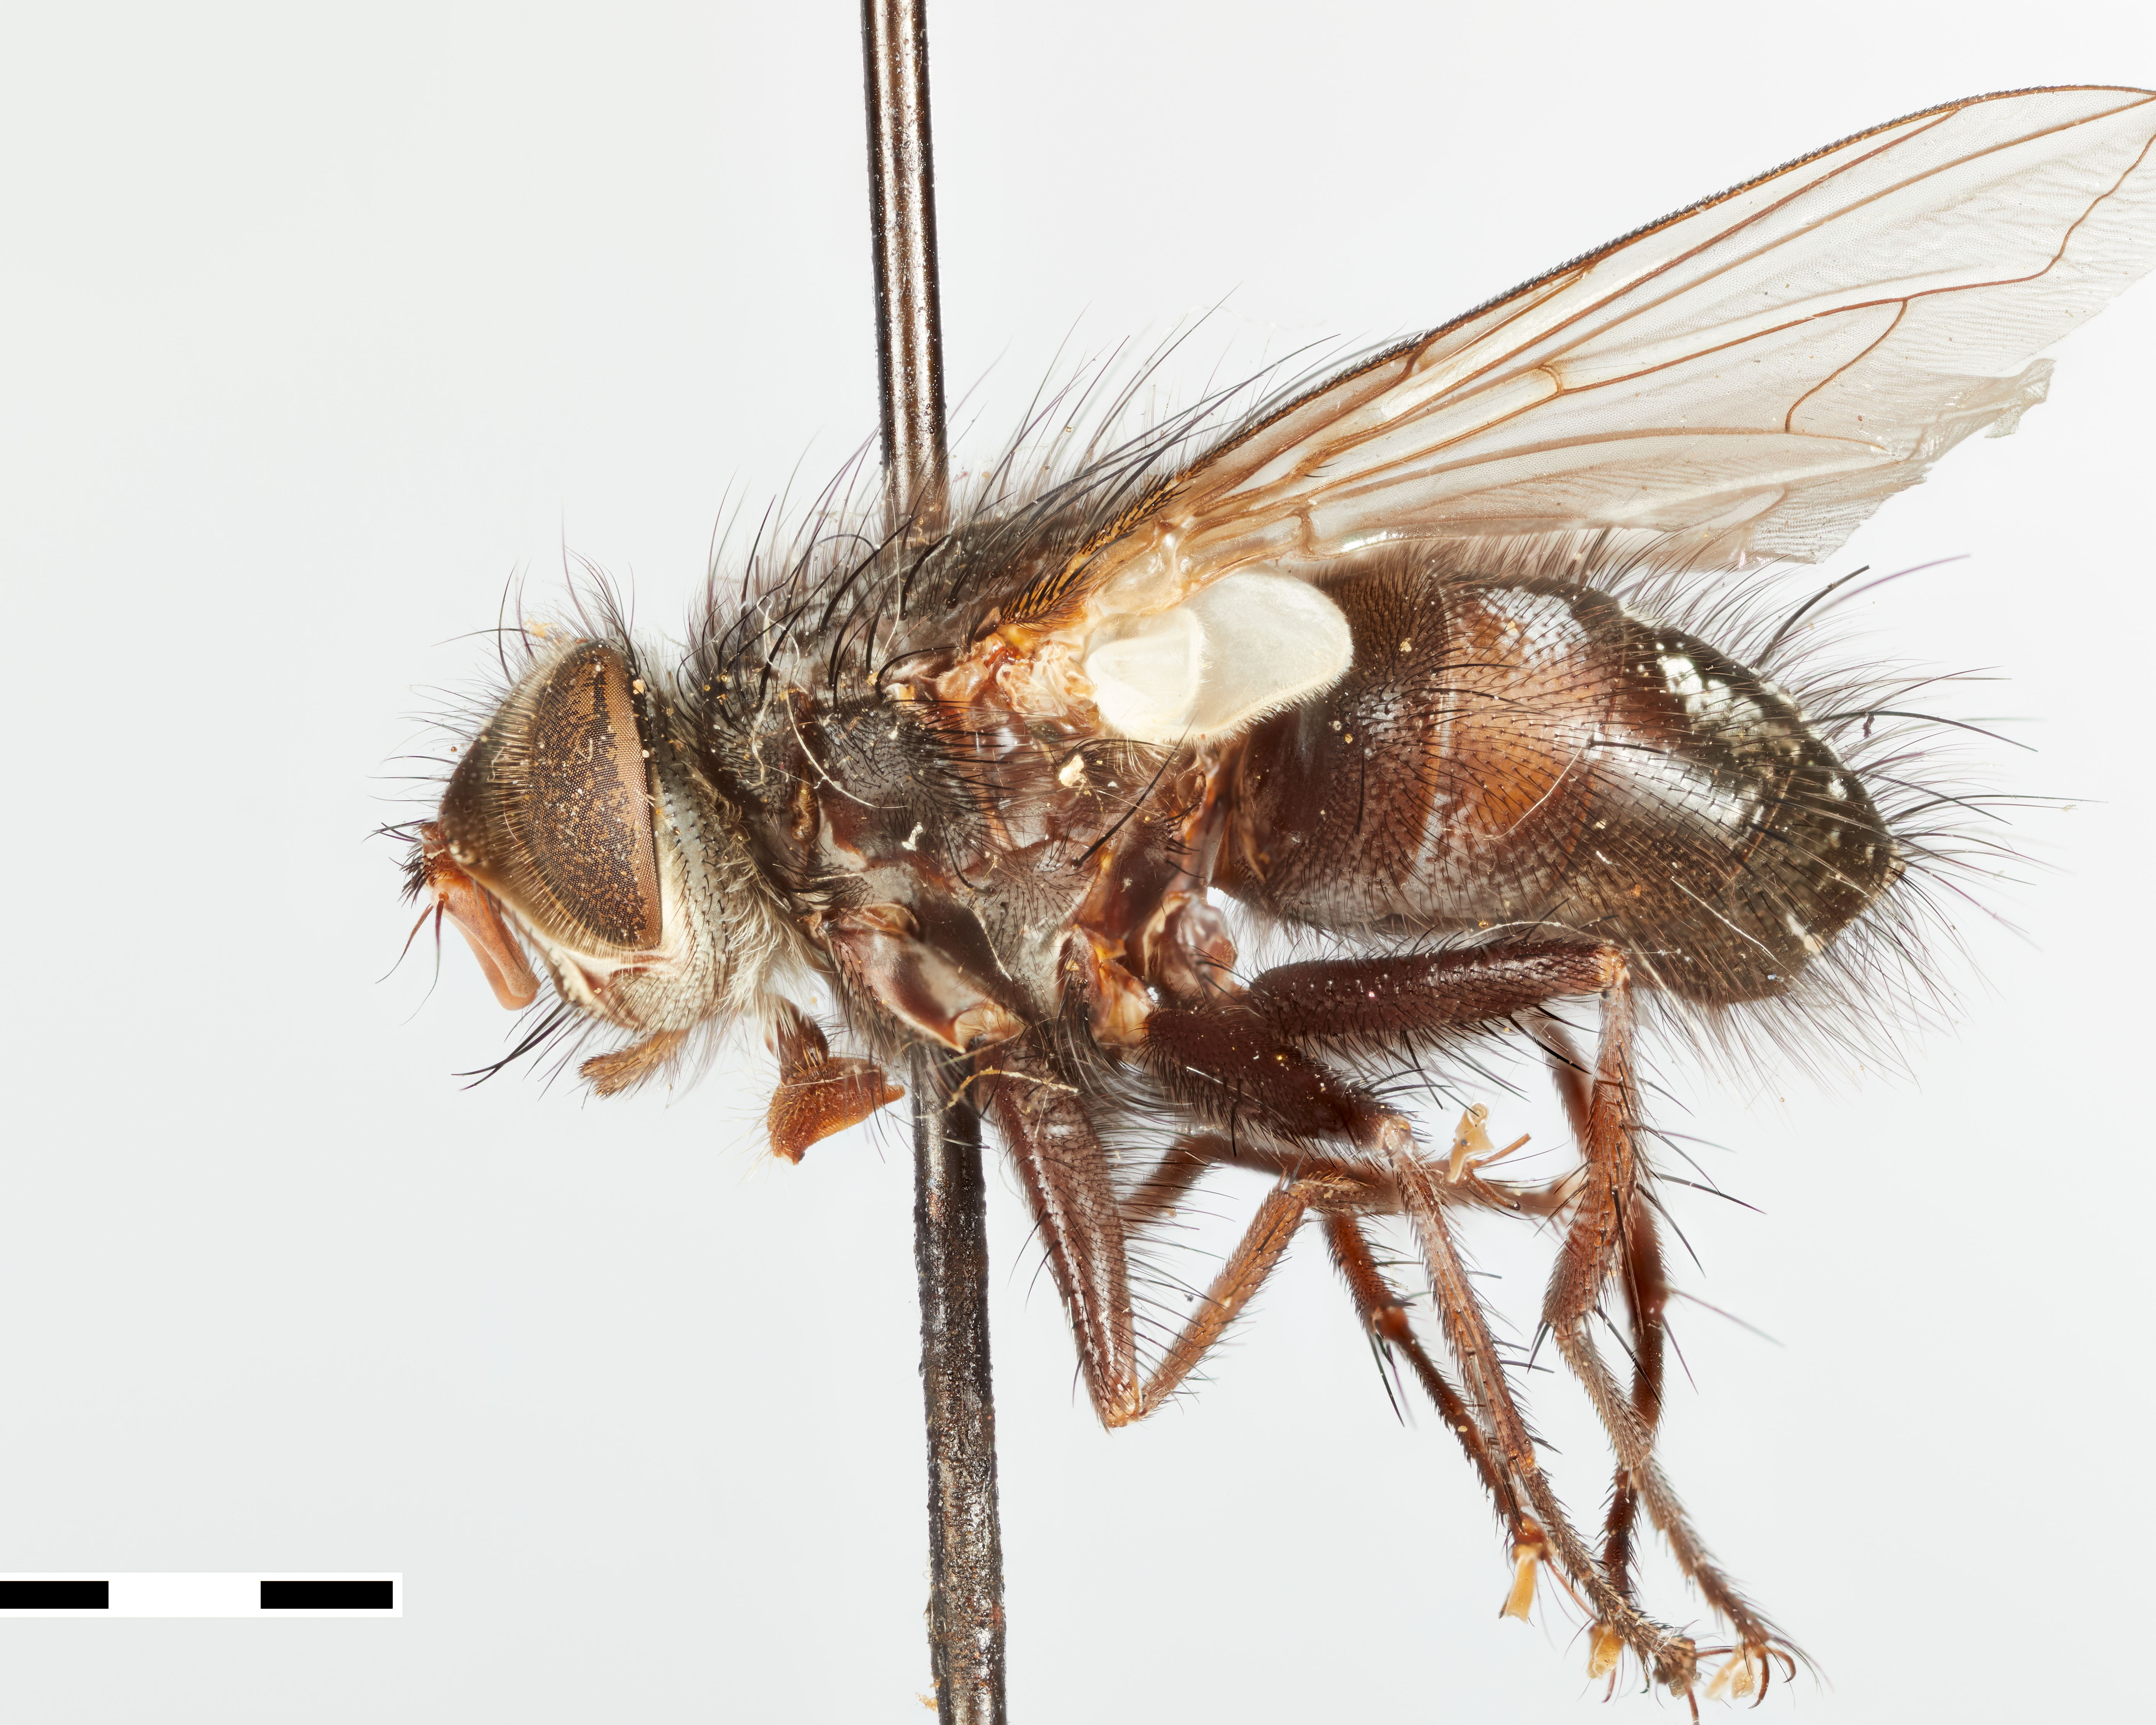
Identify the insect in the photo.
Phorocera pachypyga
